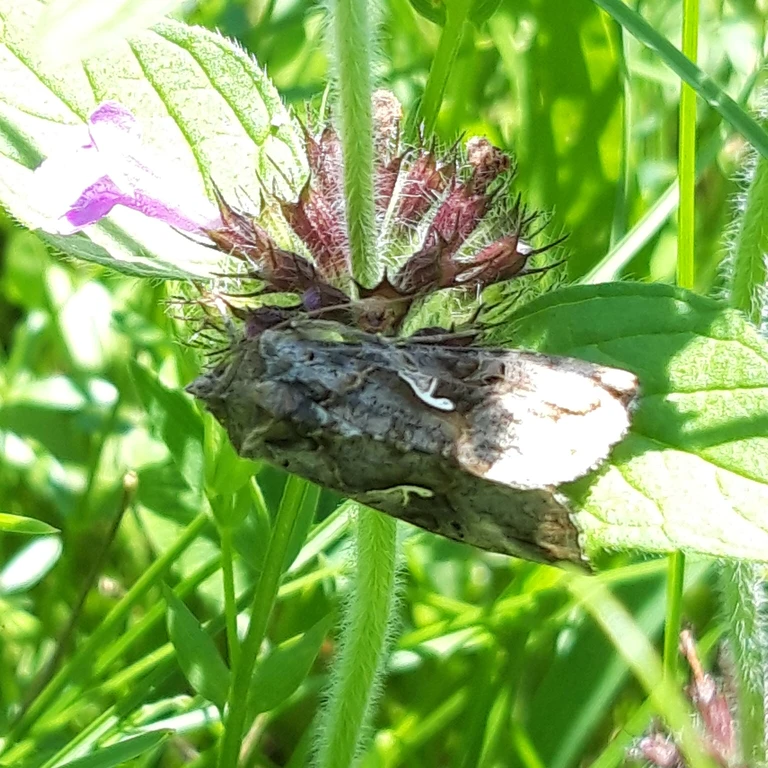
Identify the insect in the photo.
Autographa gamma
